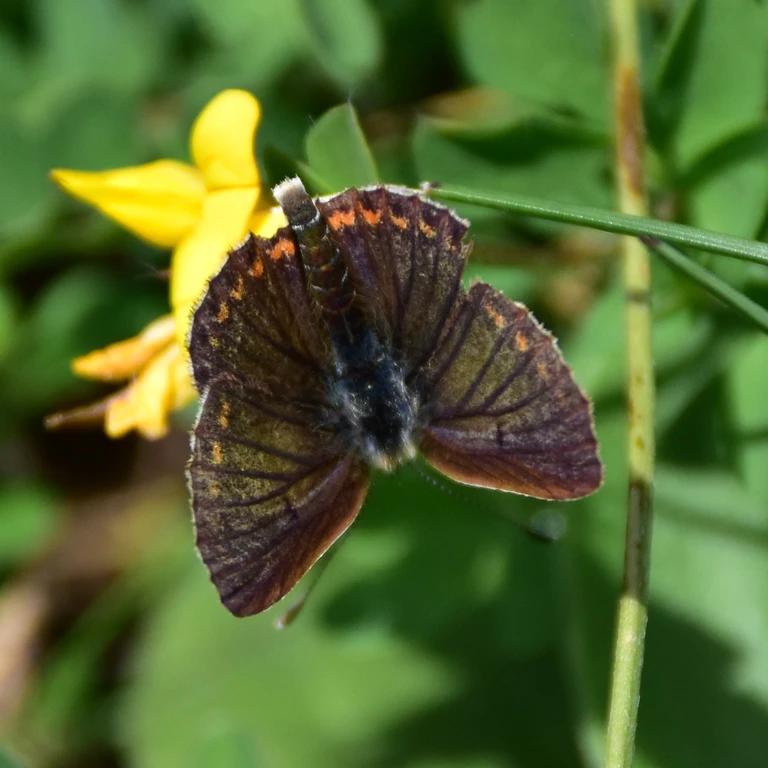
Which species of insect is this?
Lysandra coridon
